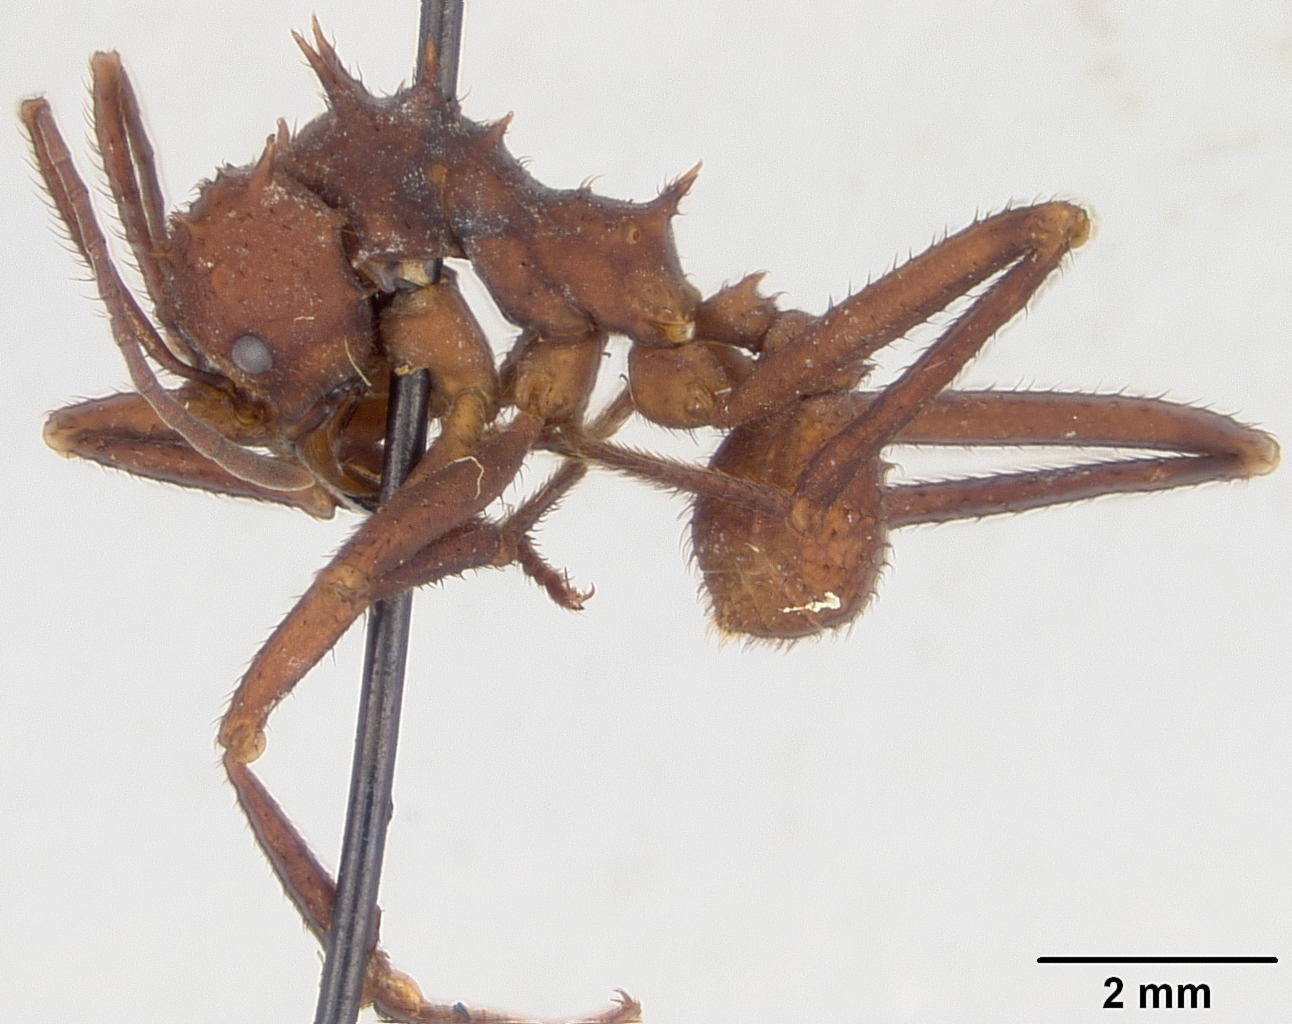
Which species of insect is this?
Acromyrmex octospinosus
